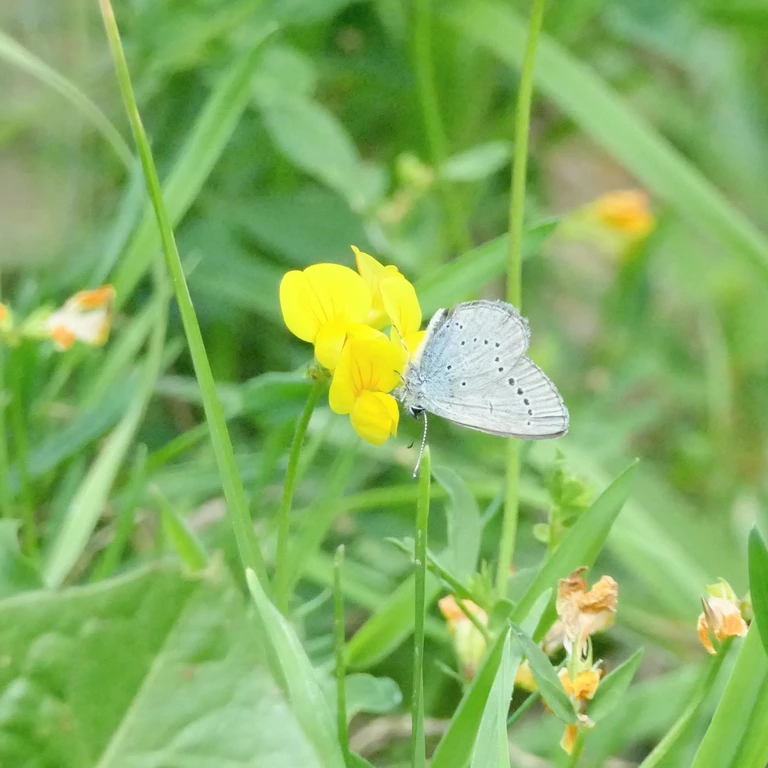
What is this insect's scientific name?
Cyaniris semiargus
